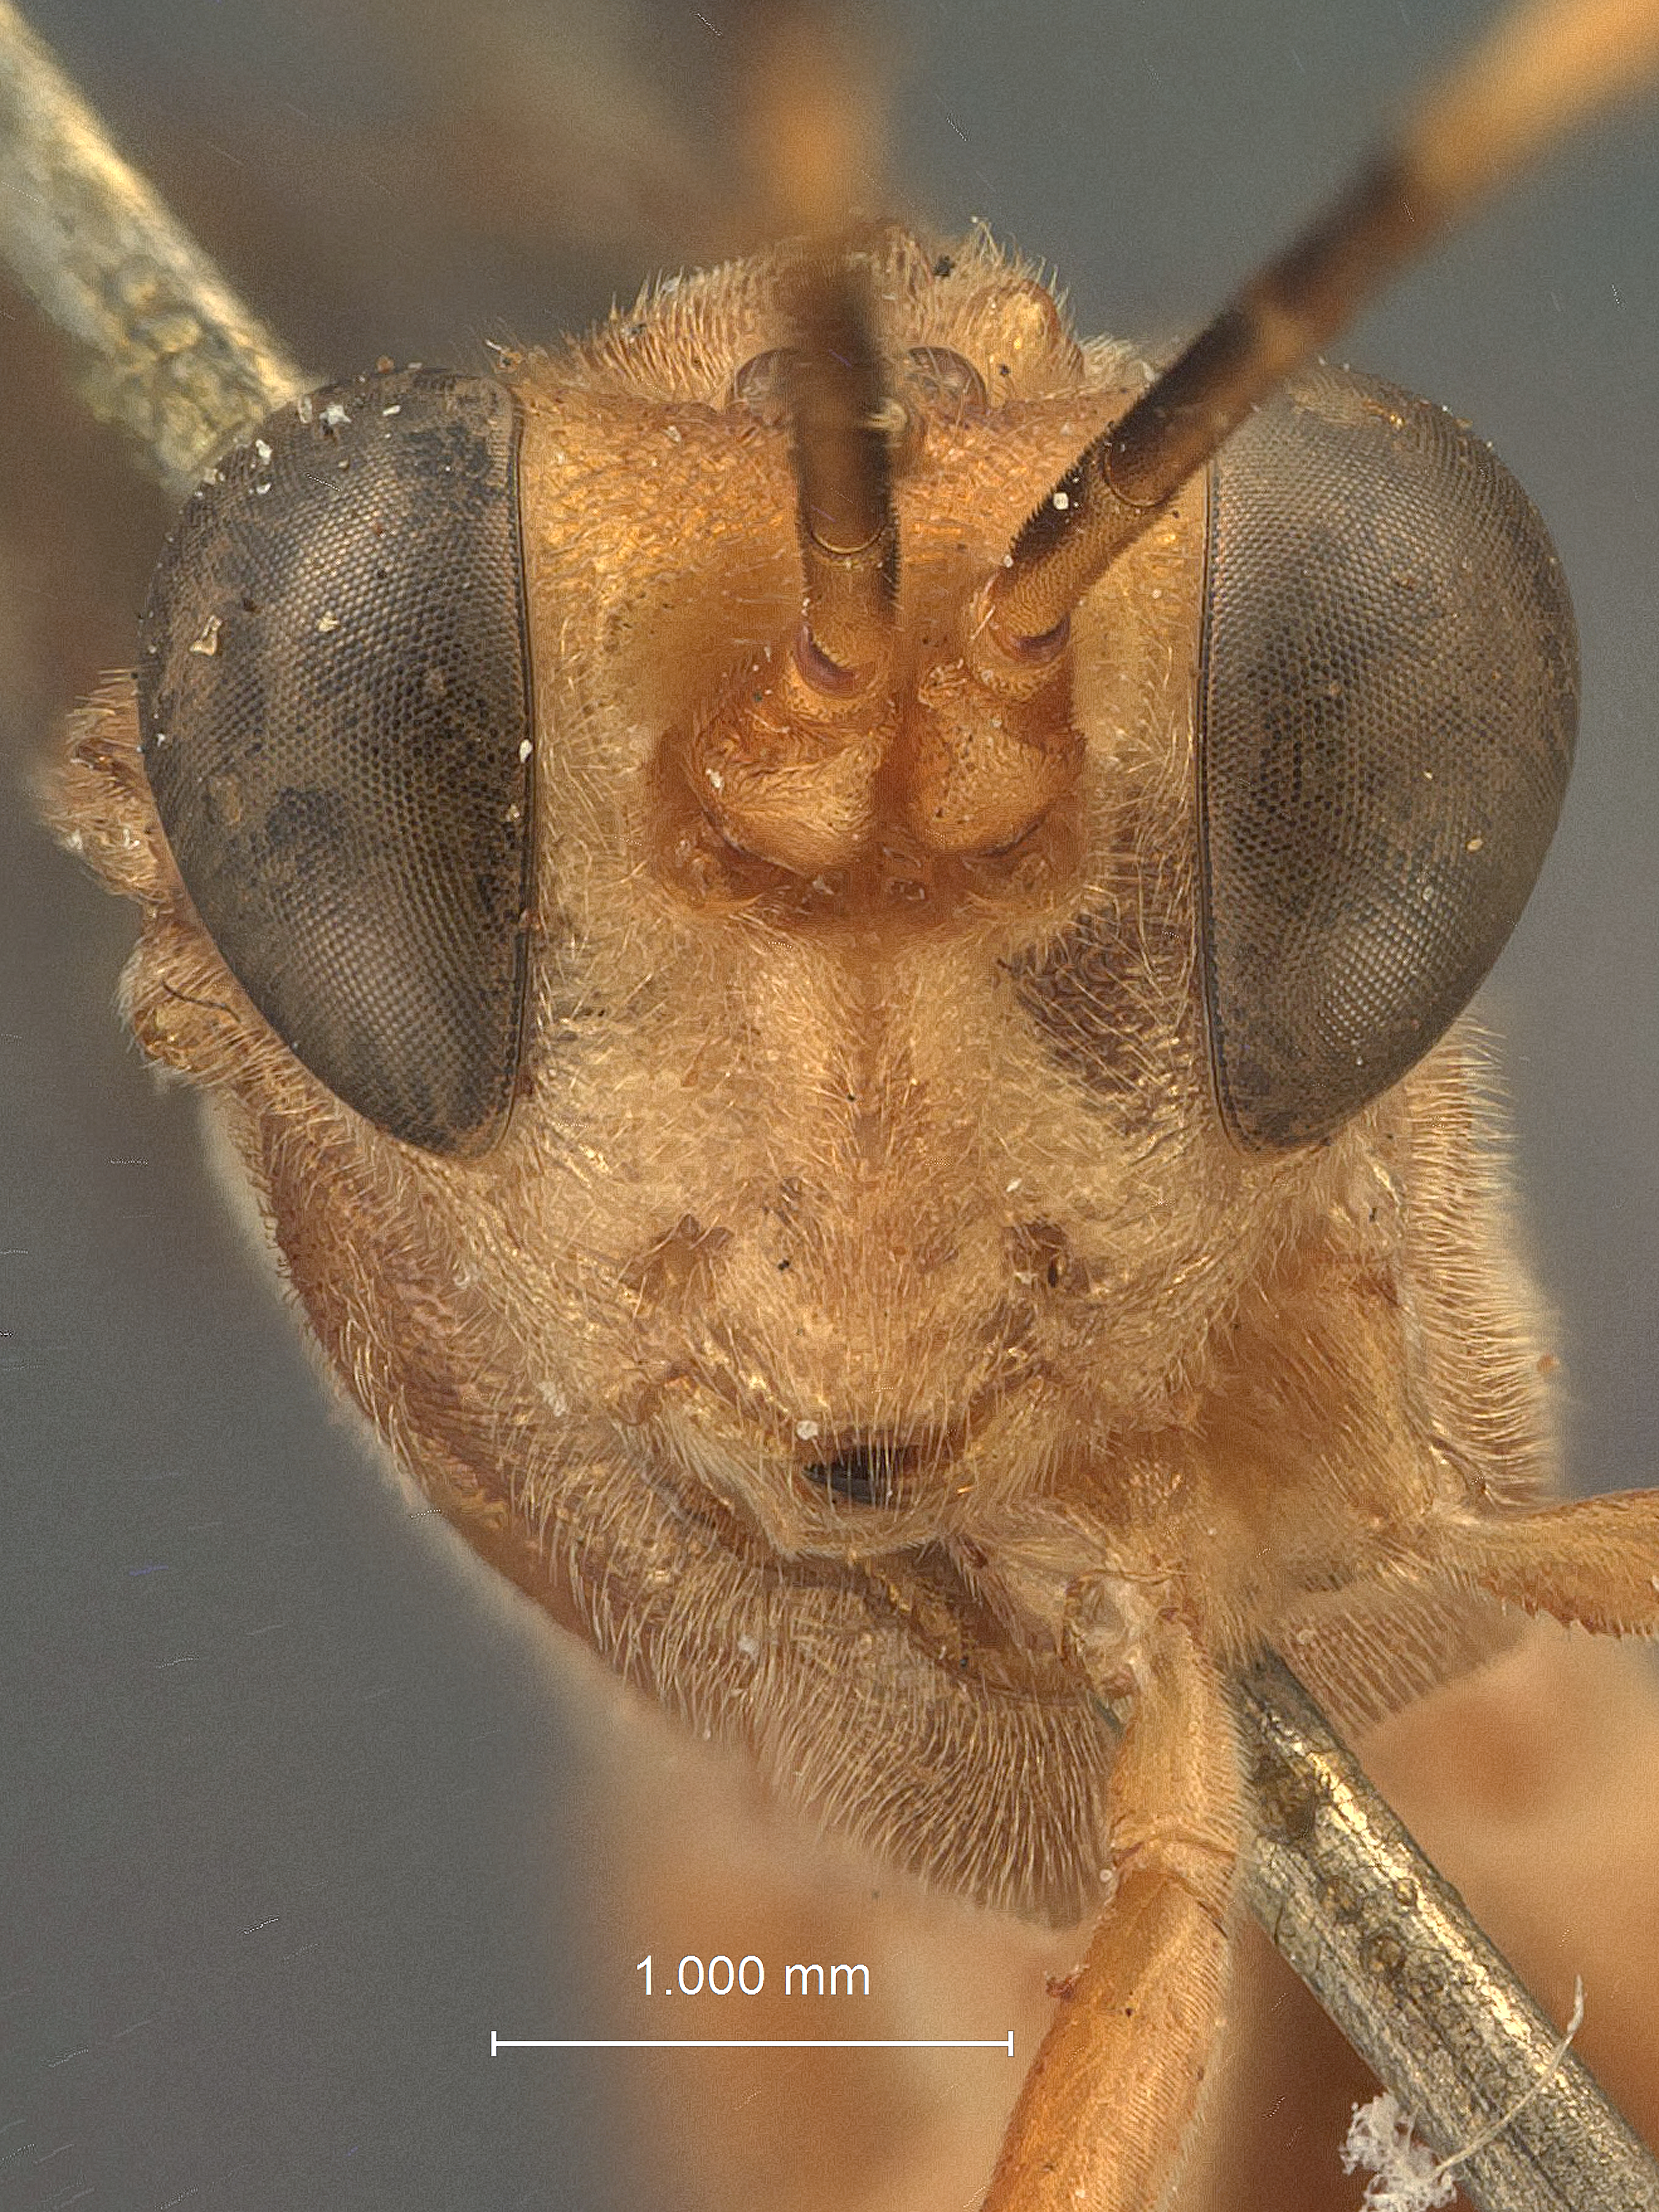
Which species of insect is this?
Hemigaster malayensis
